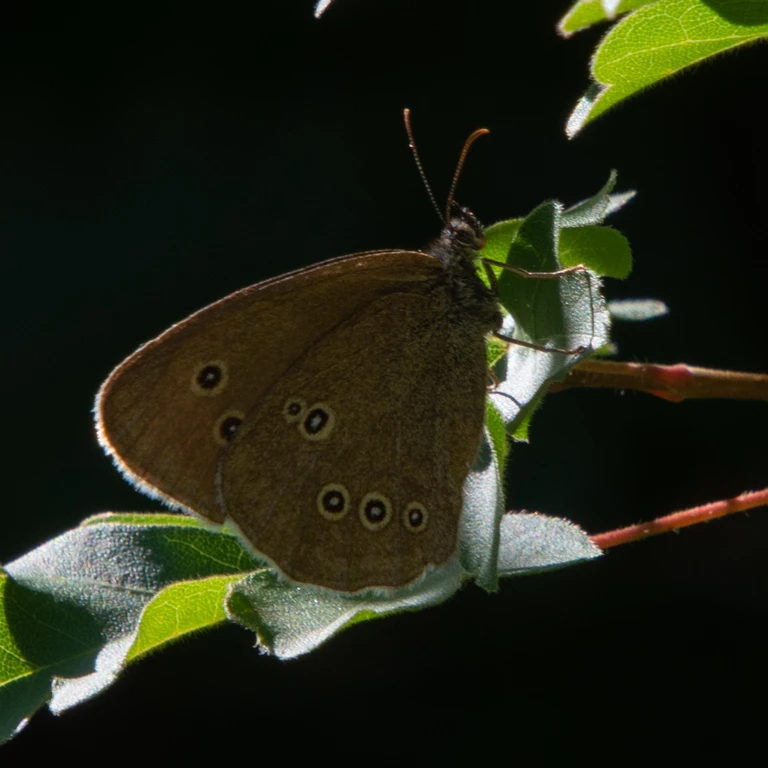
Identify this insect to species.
Aphantopus hyperantus
